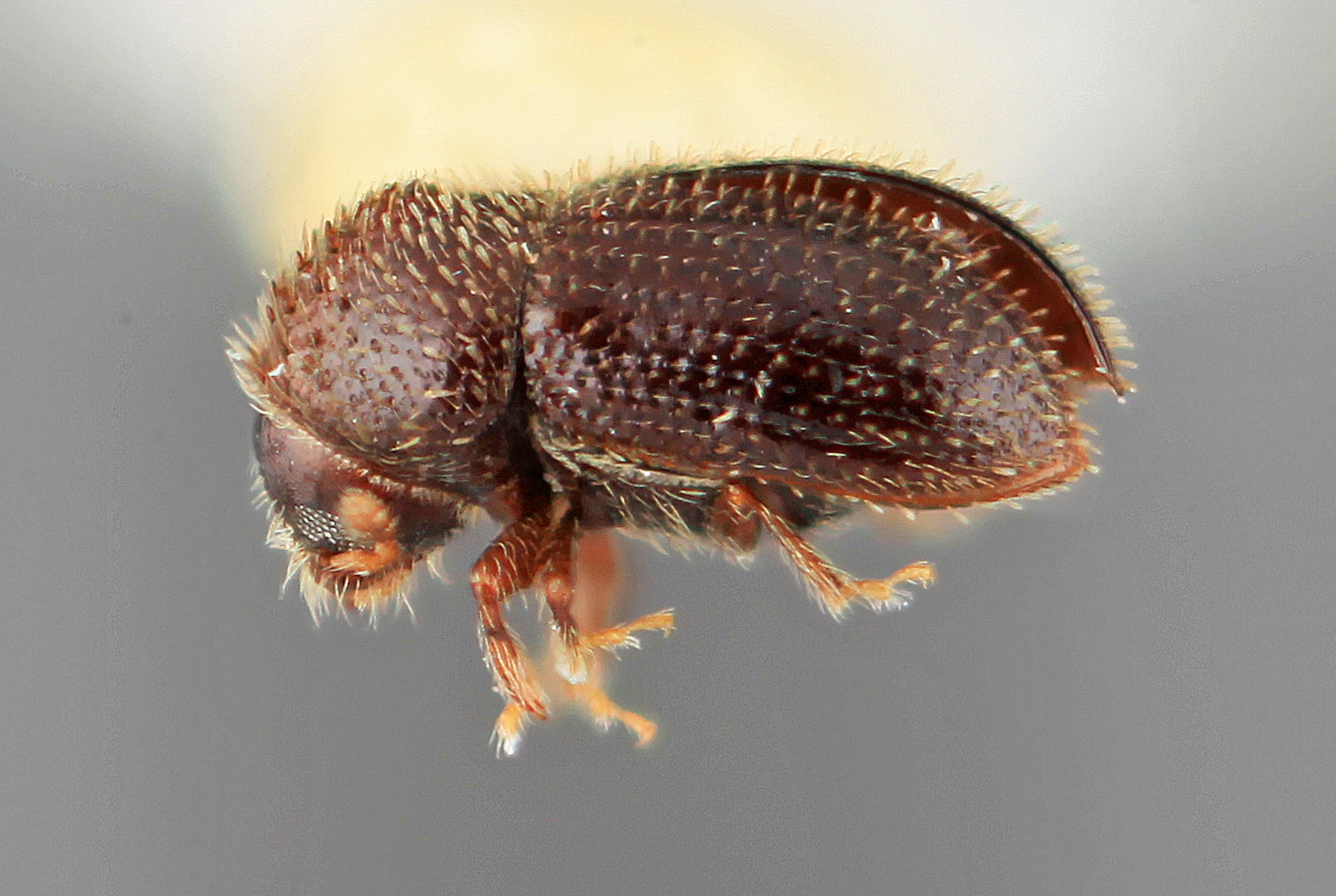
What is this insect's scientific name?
Hypothenemus vesculus
